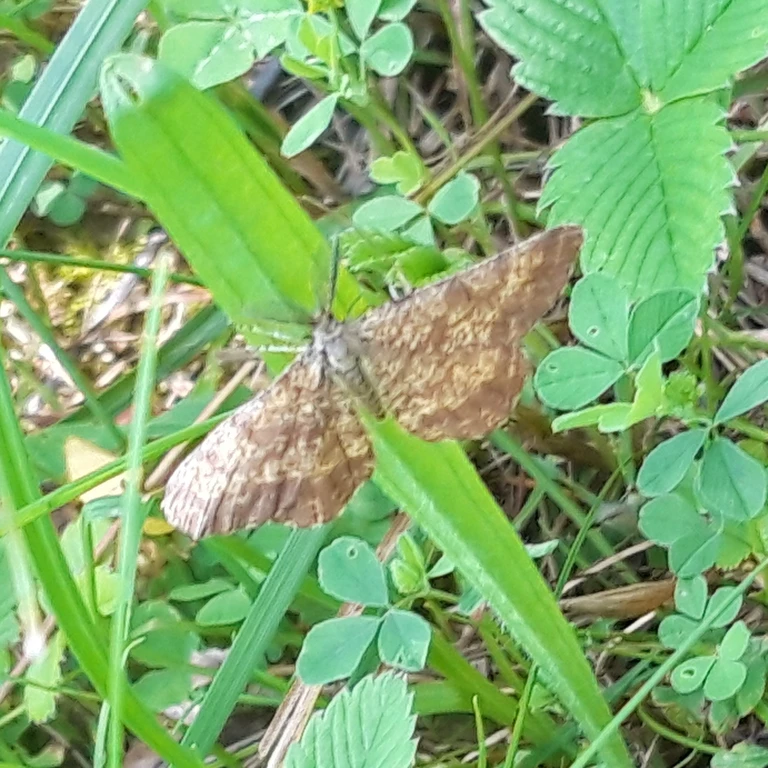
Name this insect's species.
Ematurga atomaria
